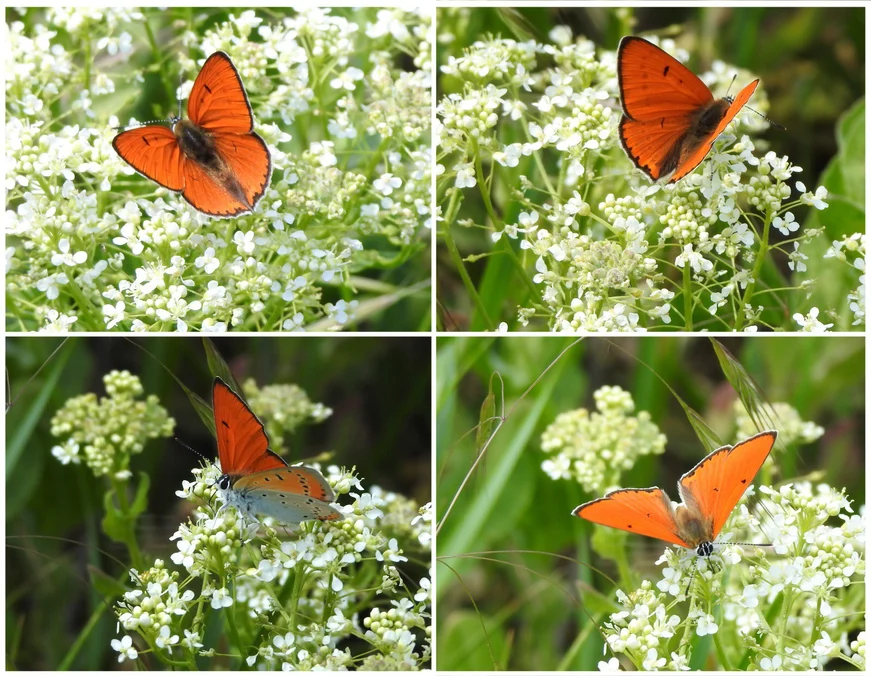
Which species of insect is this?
Lycaena dispar
